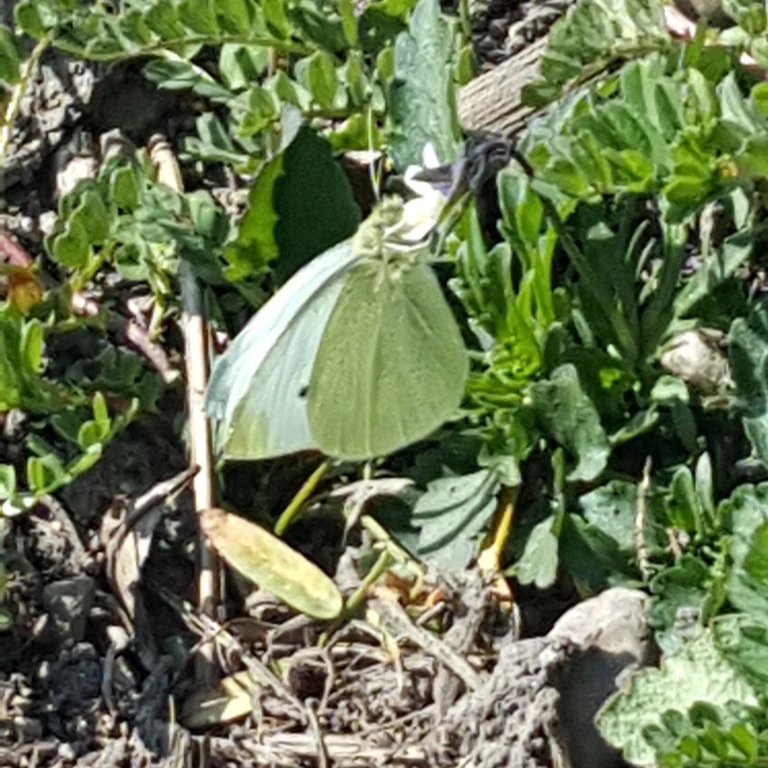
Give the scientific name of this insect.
Pieris rapae
